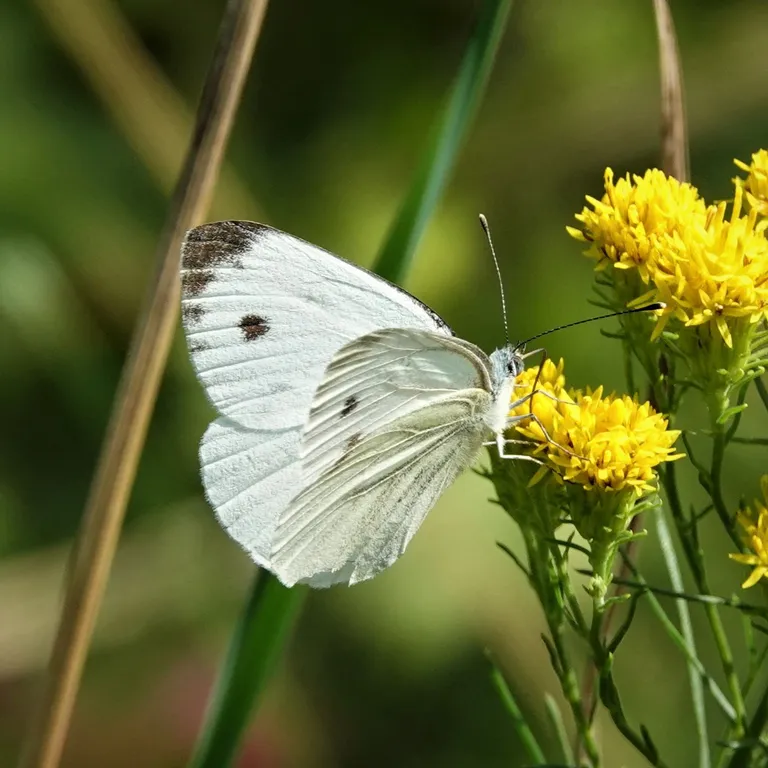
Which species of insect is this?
Pieris napi
